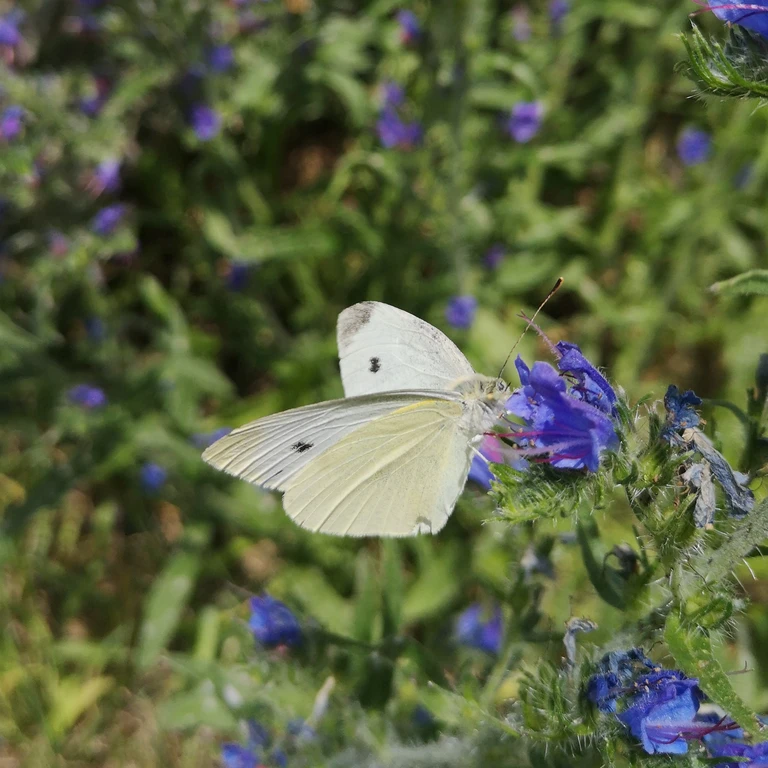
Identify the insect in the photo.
Pieris rapae
